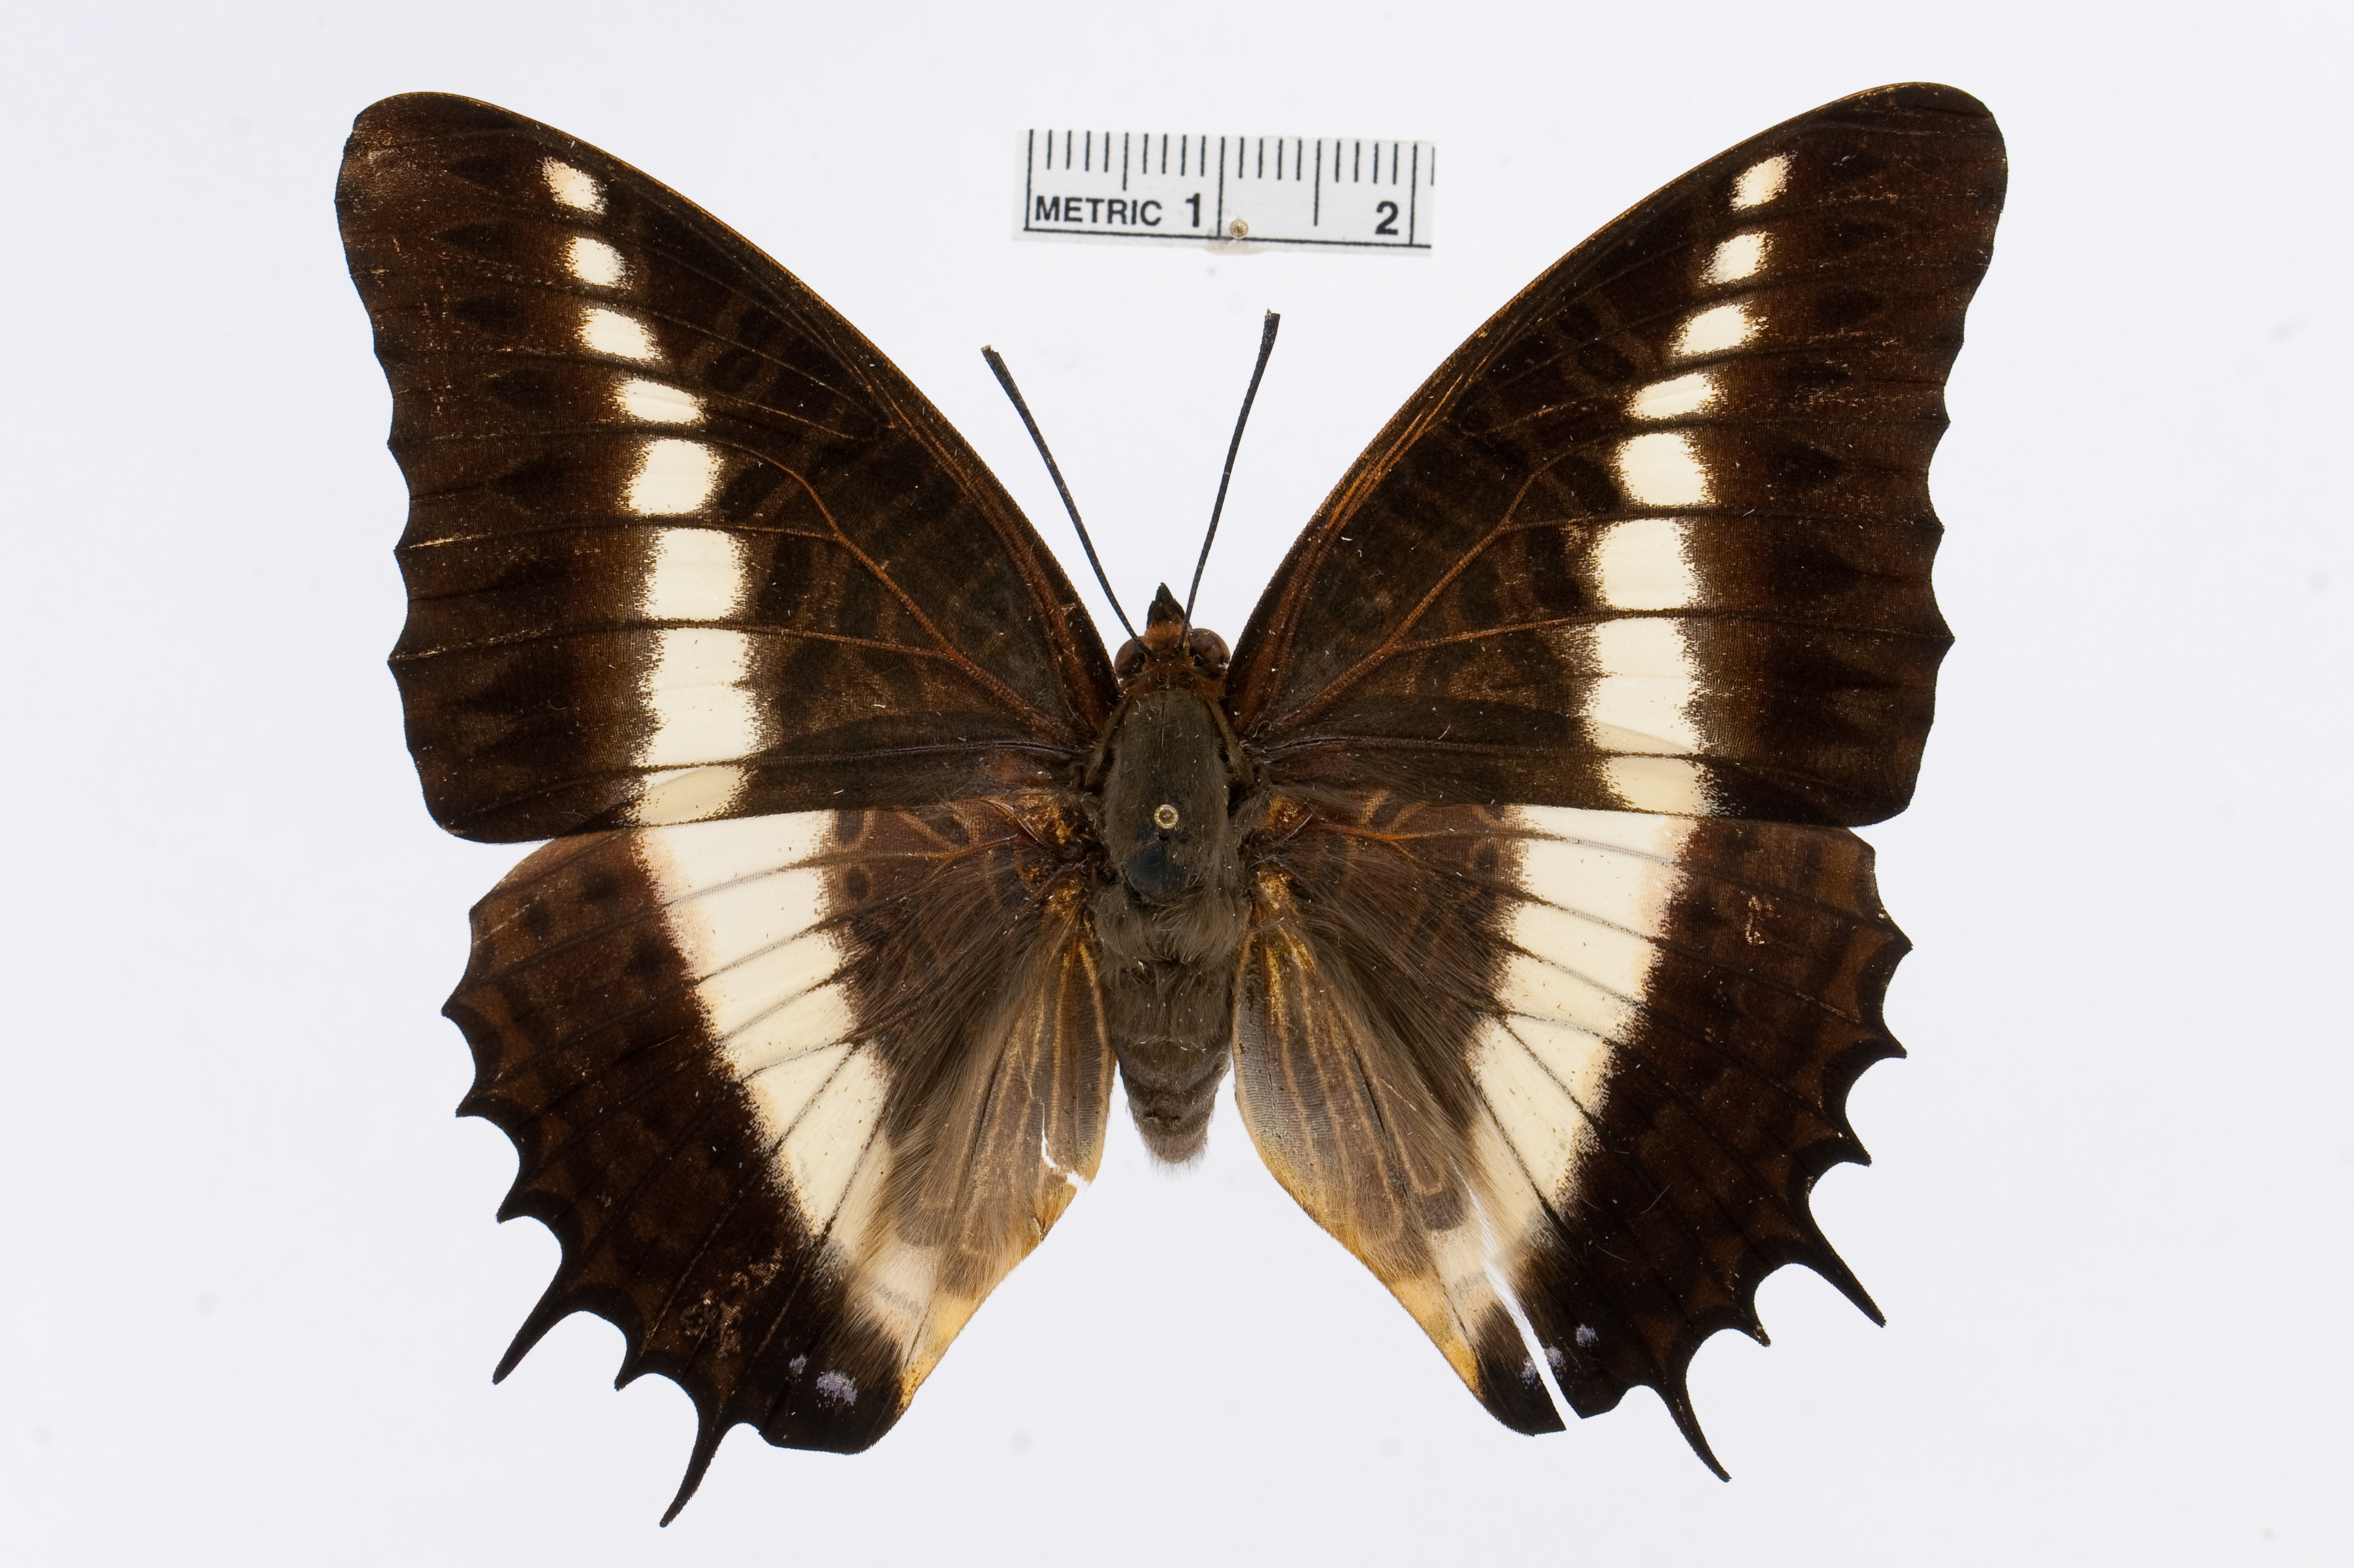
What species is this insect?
Charaxes brutus
